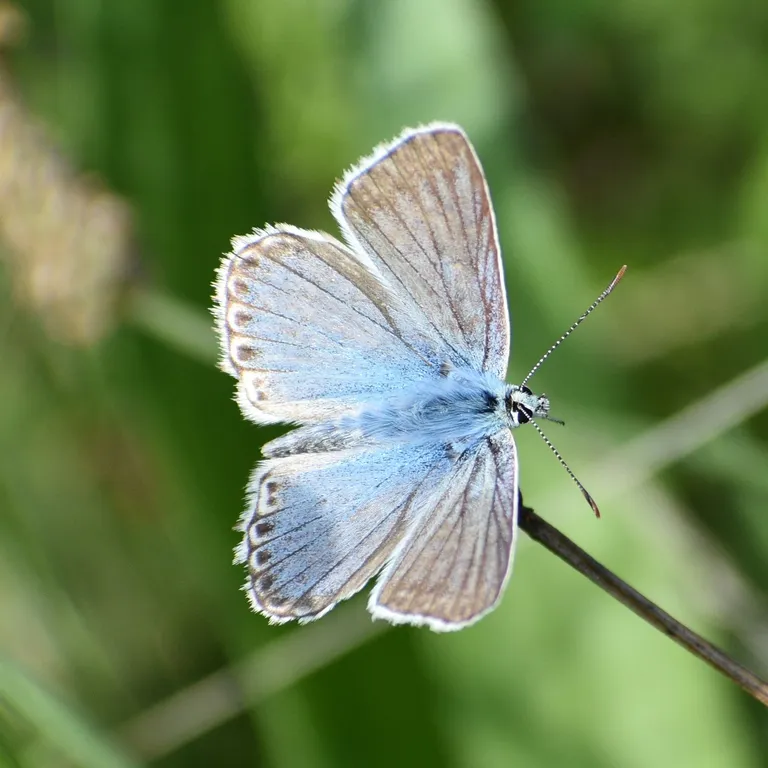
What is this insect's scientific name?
Lysandra coridon
